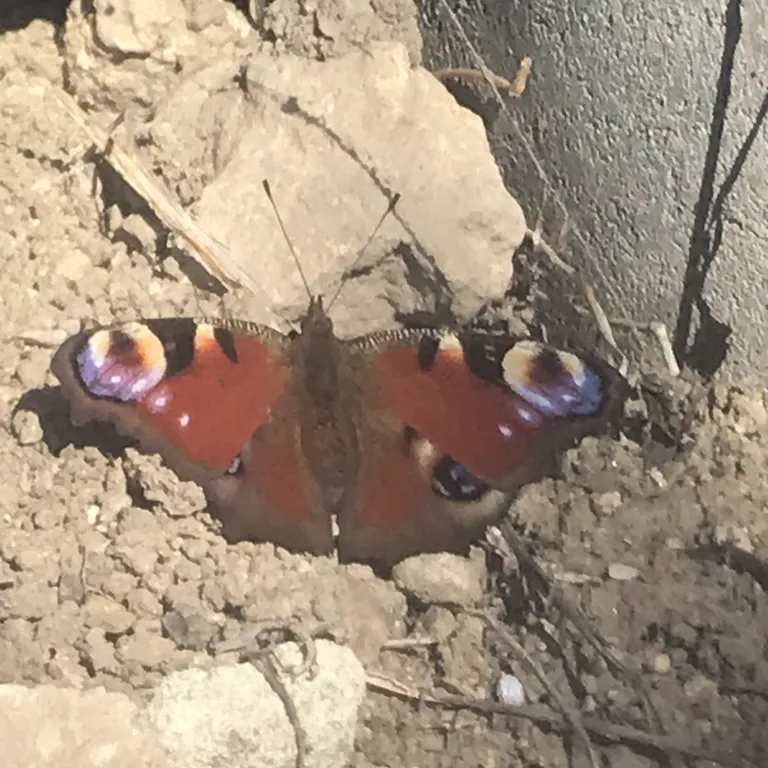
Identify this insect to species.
Aglais io
